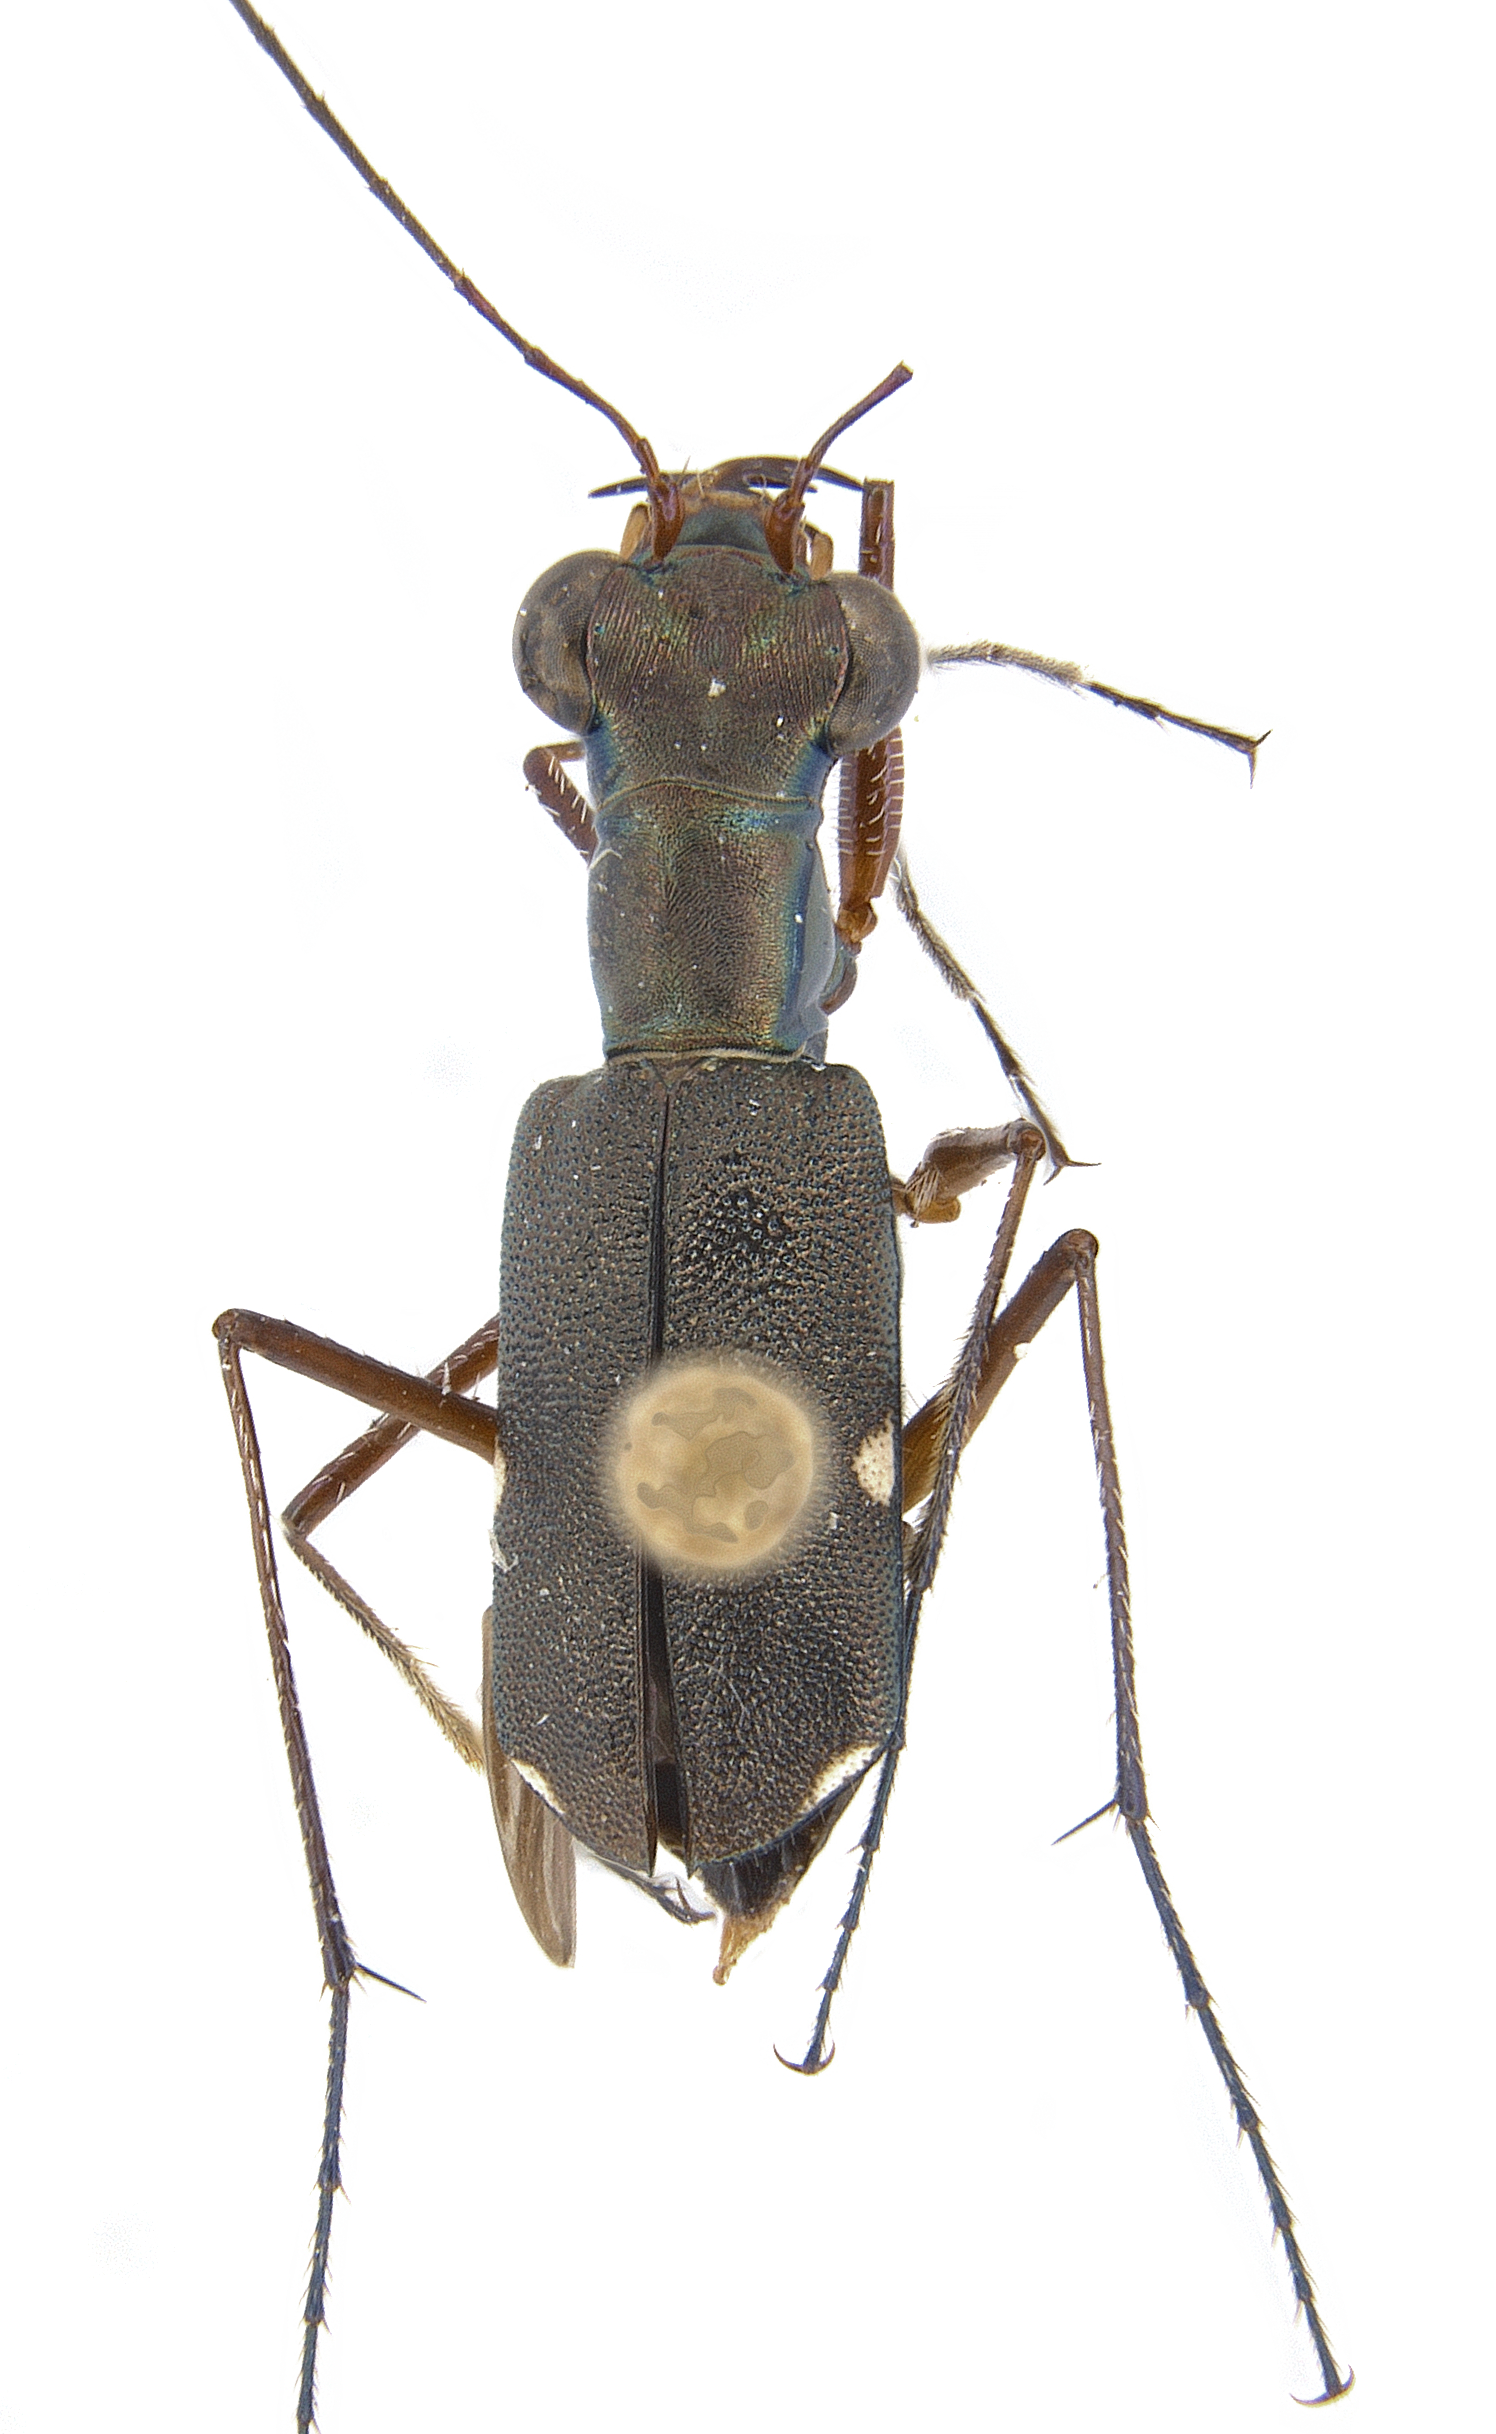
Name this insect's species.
Pentacomia lacordairei
